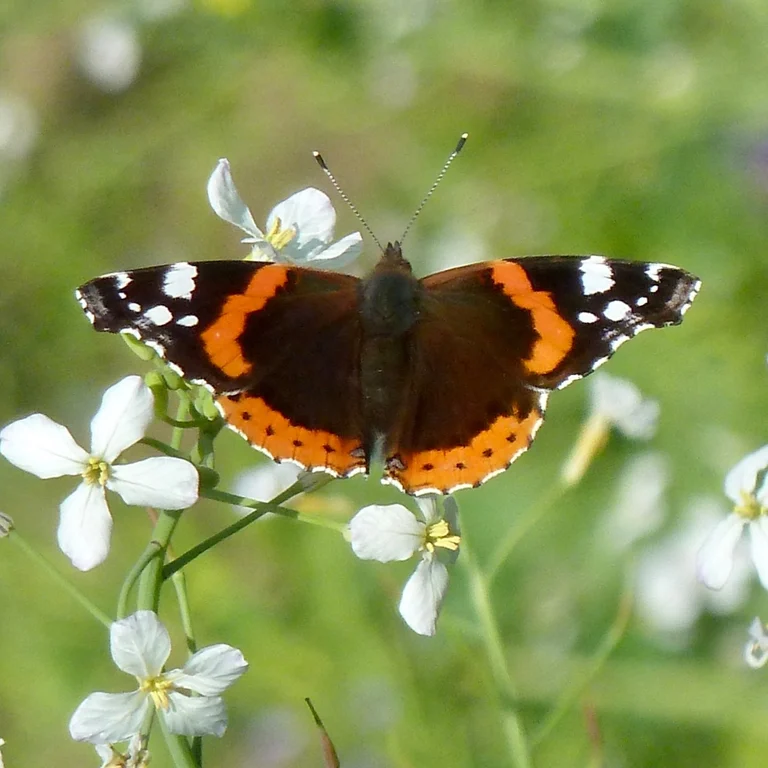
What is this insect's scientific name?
Vanessa atalanta
